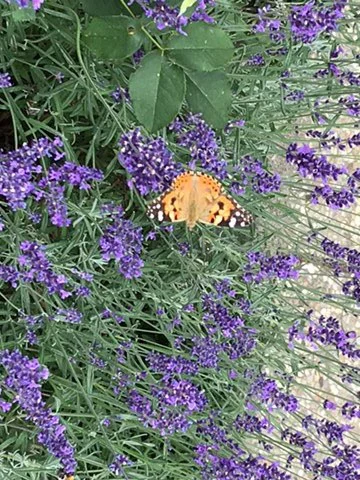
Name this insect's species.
Vanessa cardui
